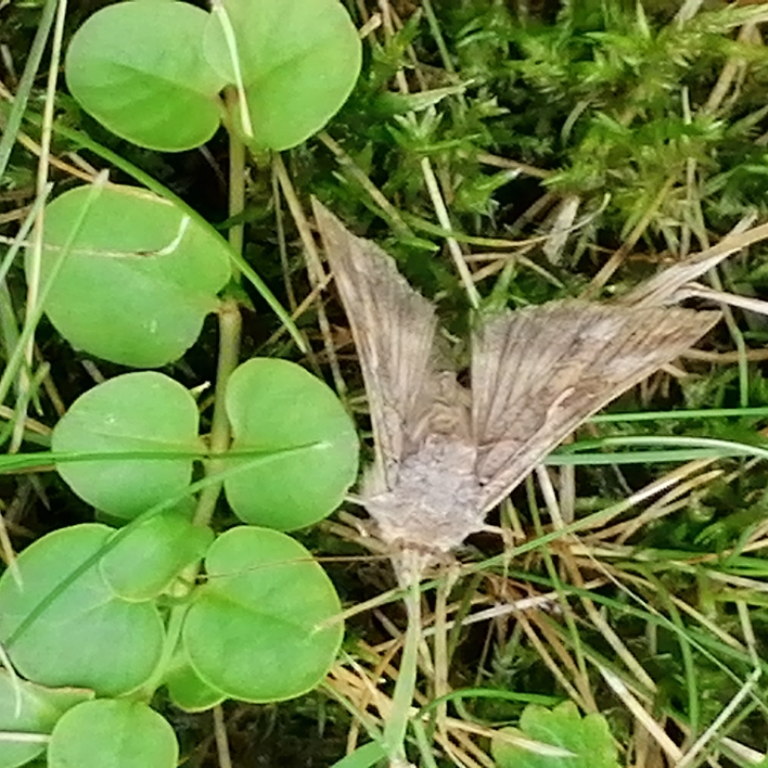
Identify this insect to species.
Autographa gamma
